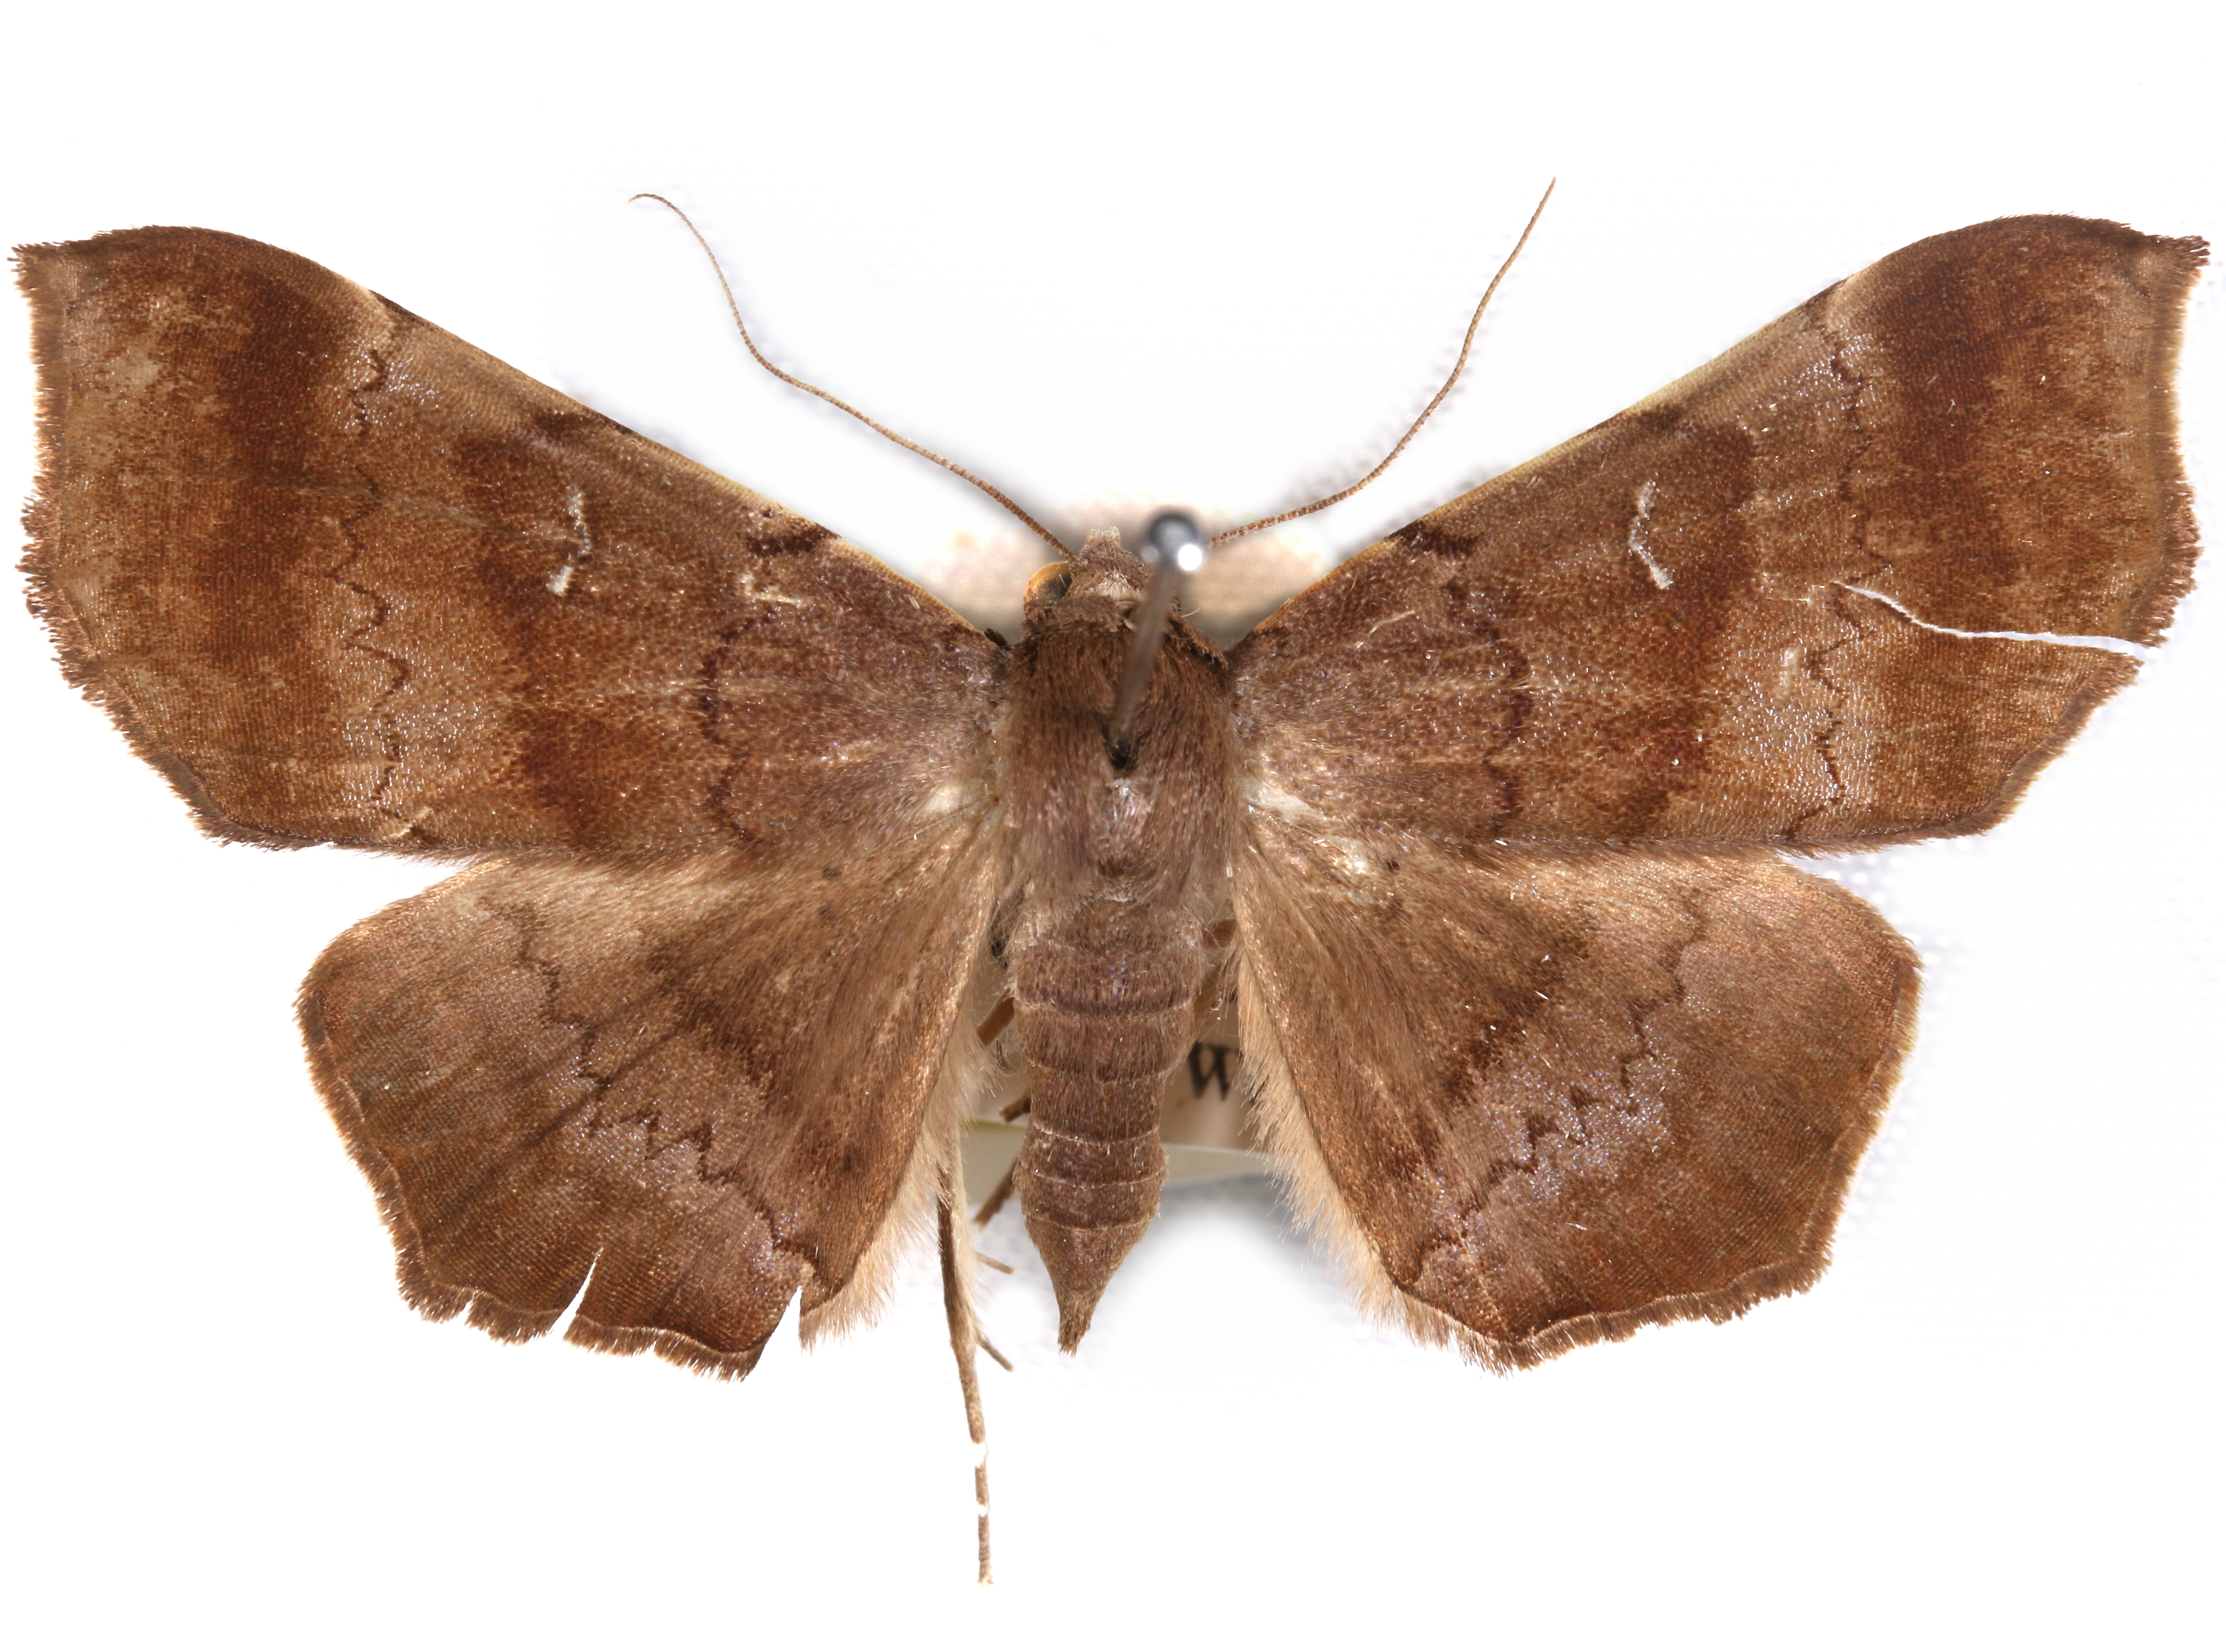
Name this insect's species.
Libystica crenata
